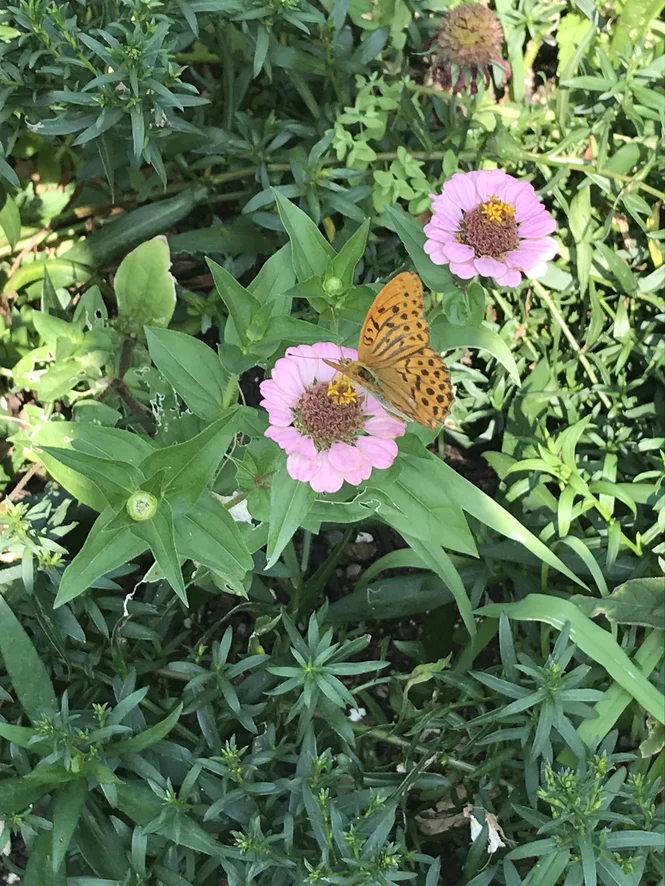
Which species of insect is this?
Argynnis paphia
